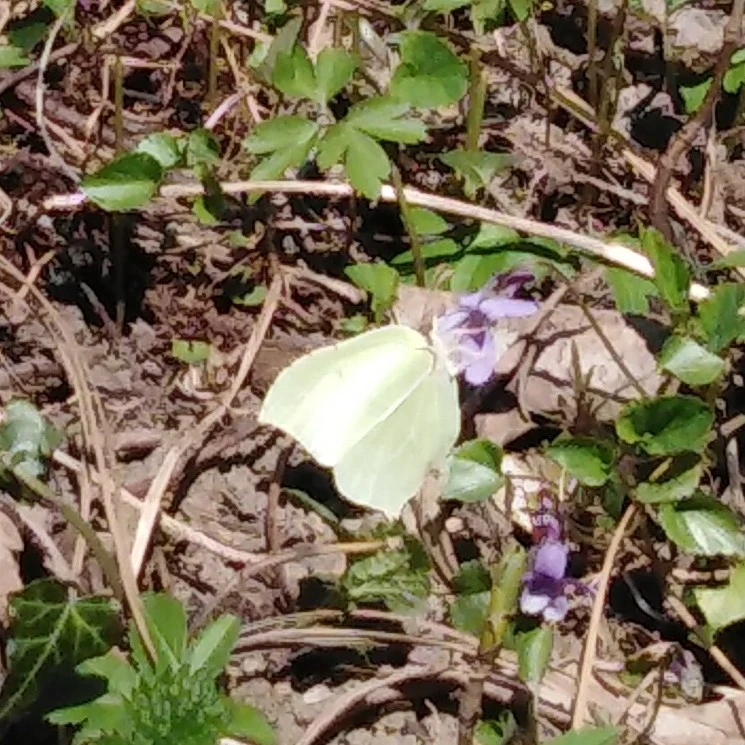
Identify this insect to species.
Gonepteryx rhamni
